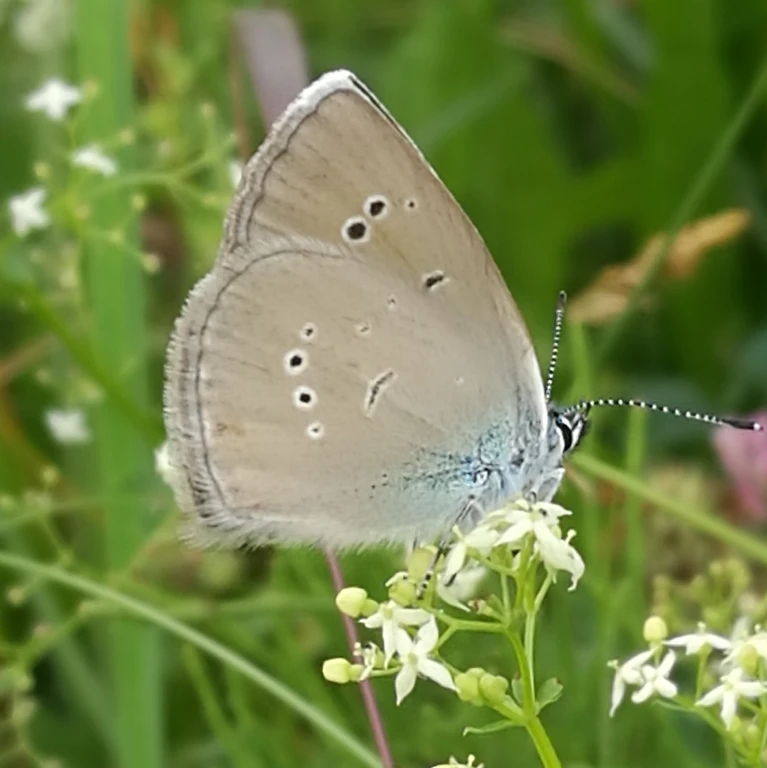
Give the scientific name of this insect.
Cyaniris semiargus
